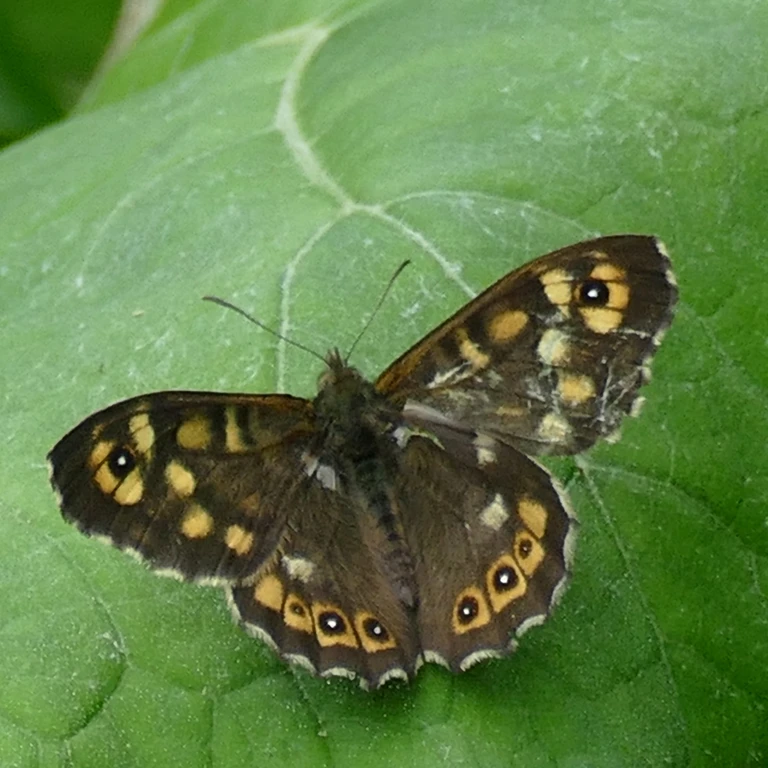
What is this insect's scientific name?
Pararge aegeria
